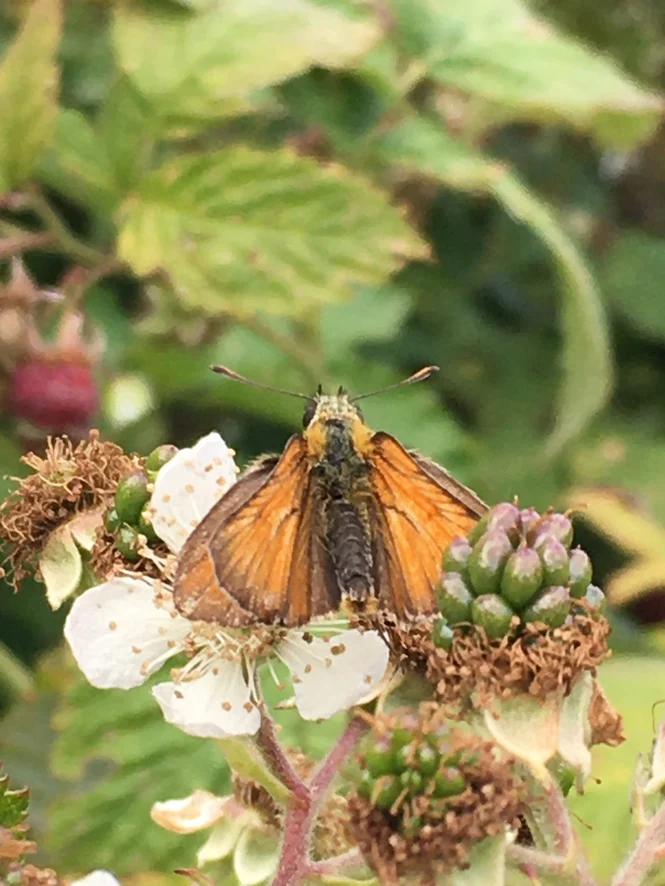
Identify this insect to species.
Thymelicus sylvestris
